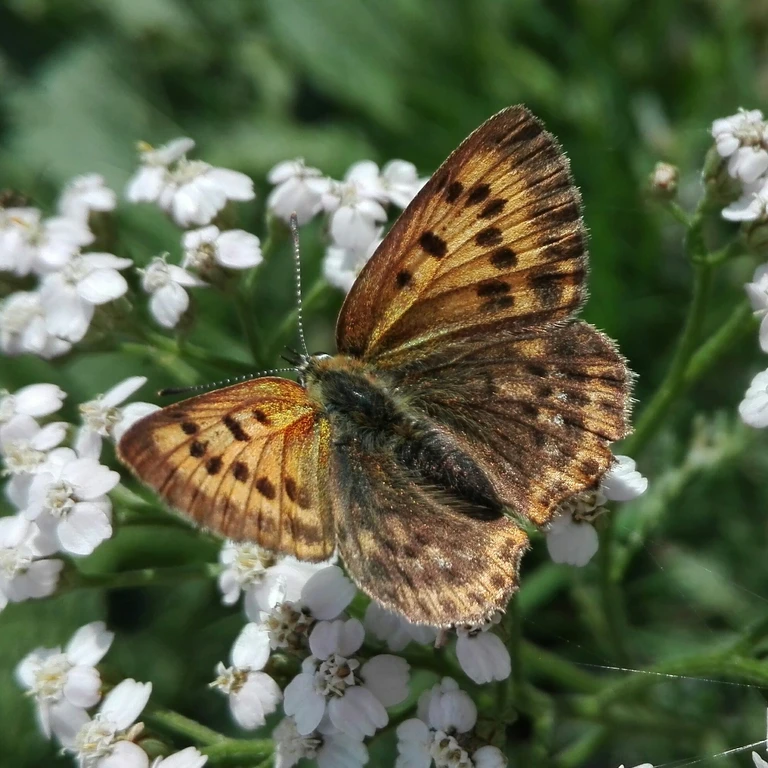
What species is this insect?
Lycaena virgaureae
